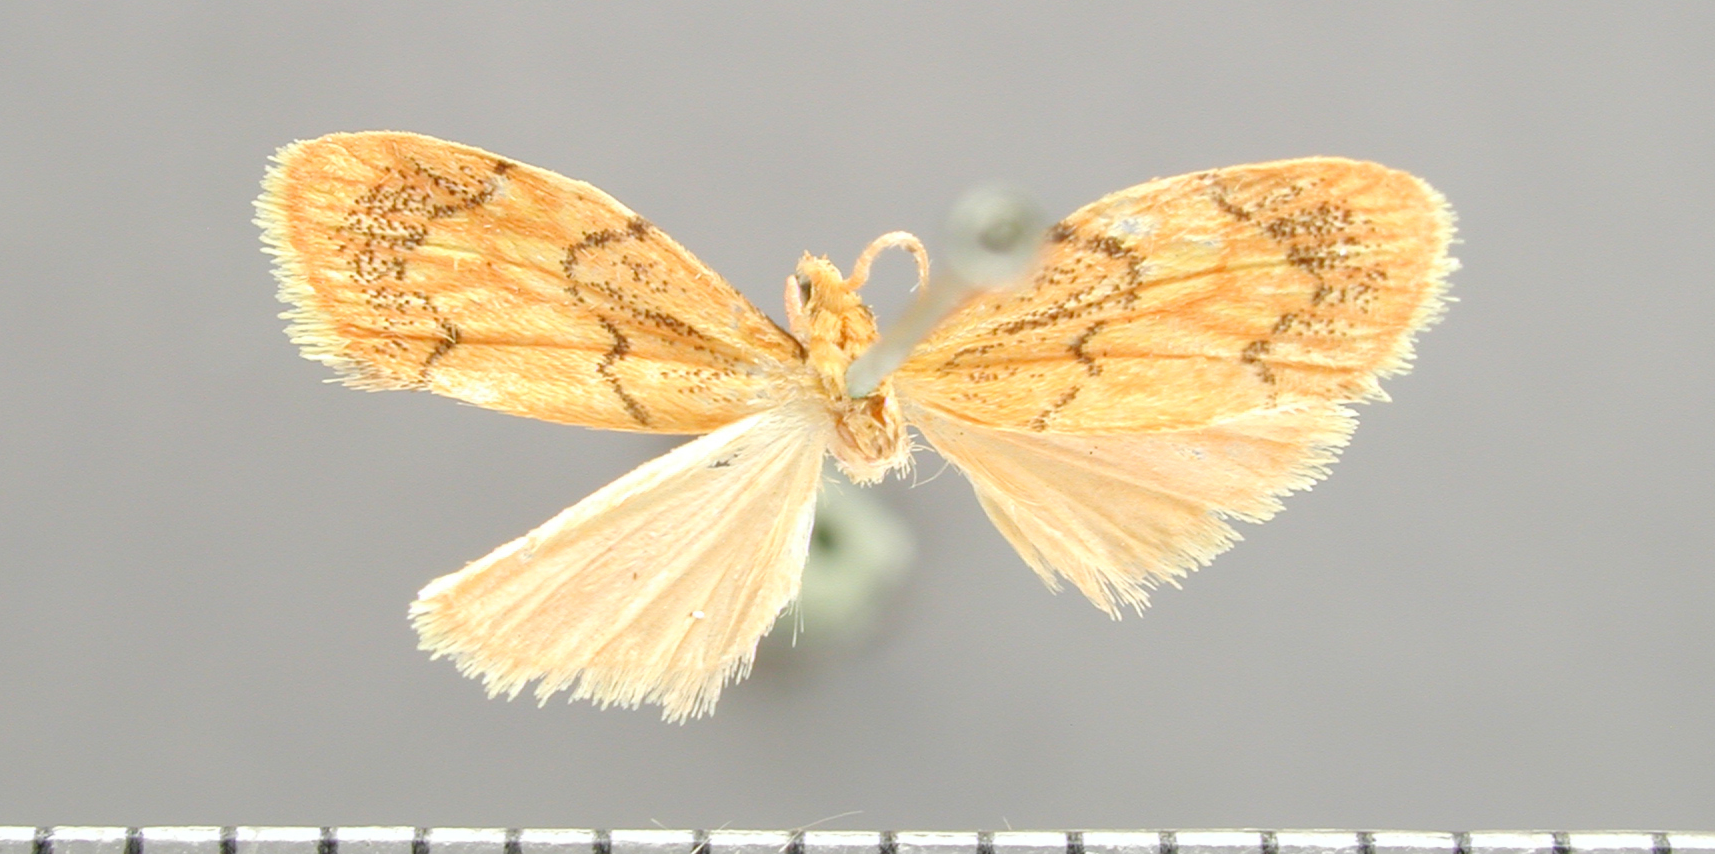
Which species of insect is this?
Talara esperanza
